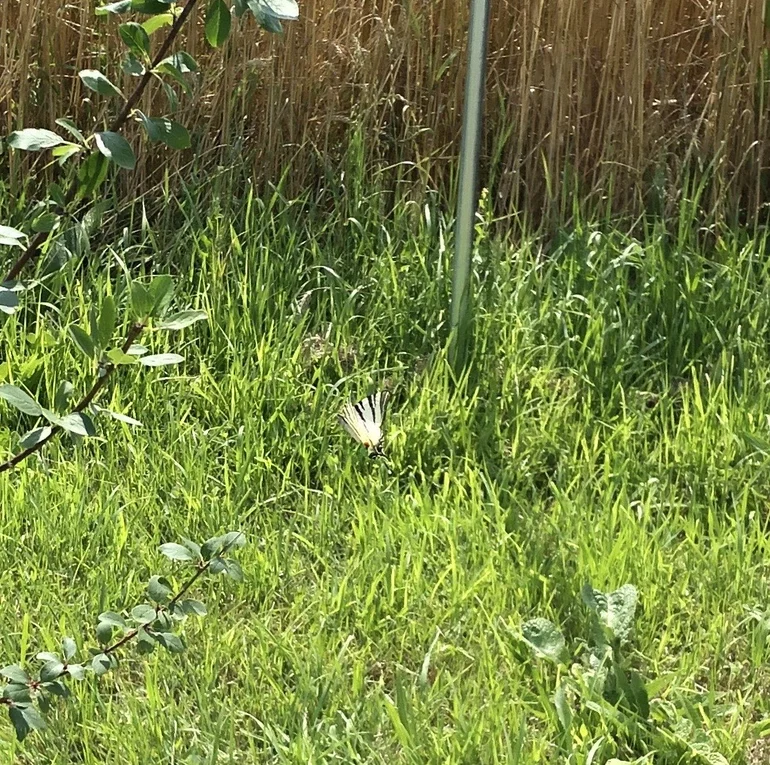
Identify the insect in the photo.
Iphiclides podalirius
